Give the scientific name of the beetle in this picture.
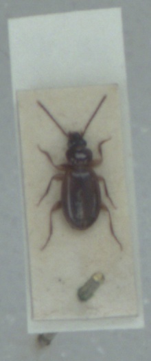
Trechus quadristriatus
